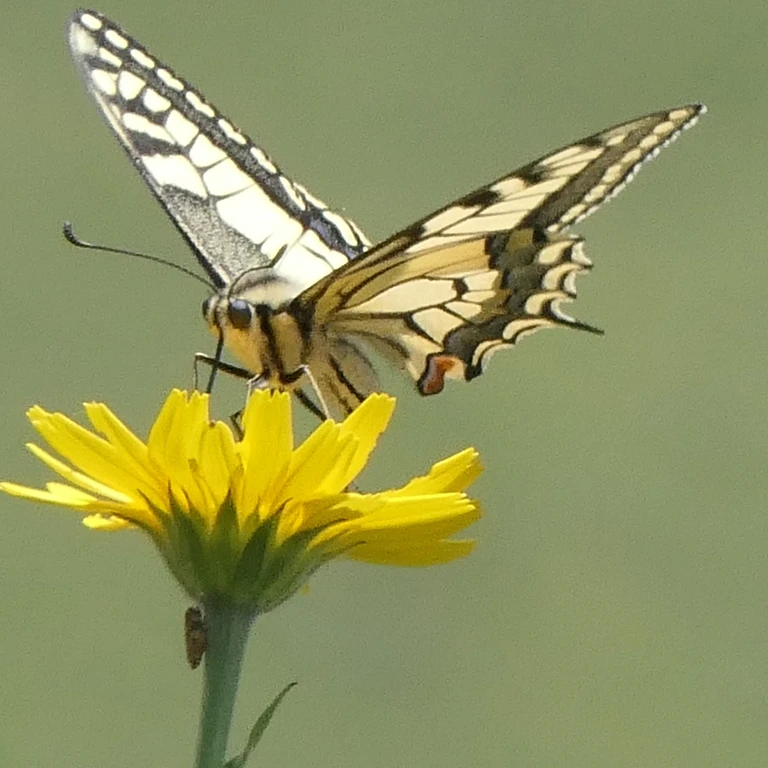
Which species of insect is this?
Papilio machaon
